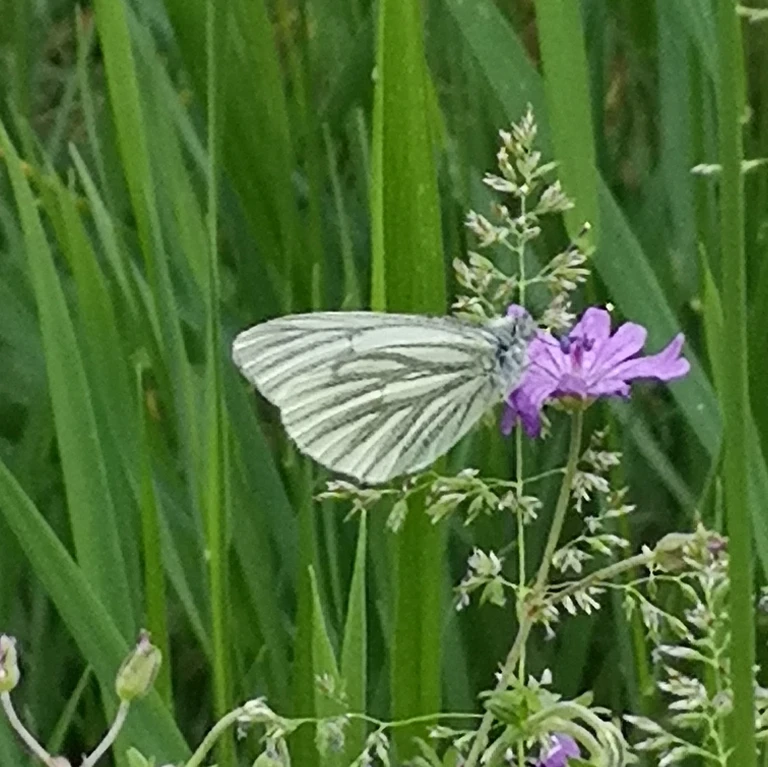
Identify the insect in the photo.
Pieris napi
